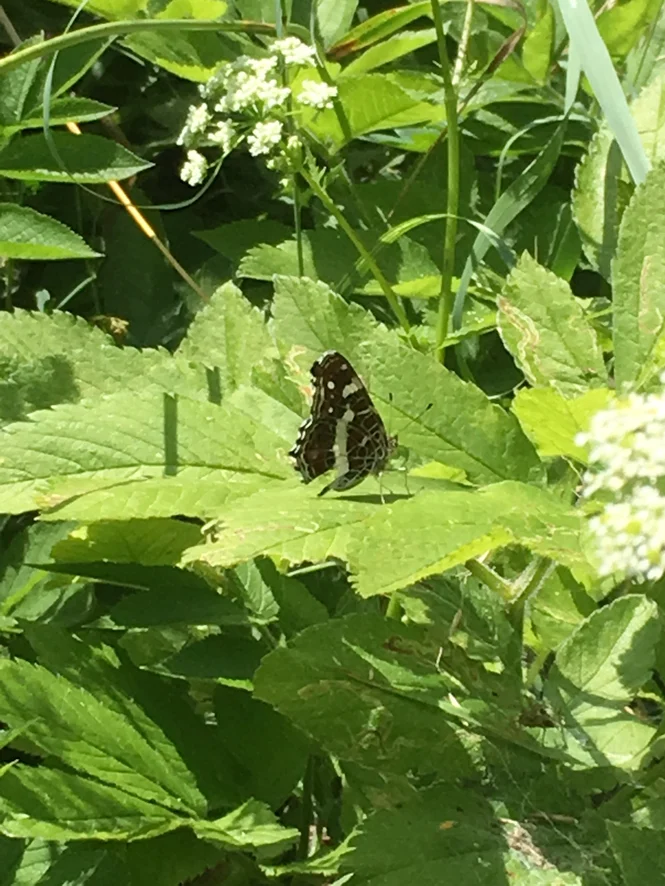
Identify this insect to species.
Araschnia levana
